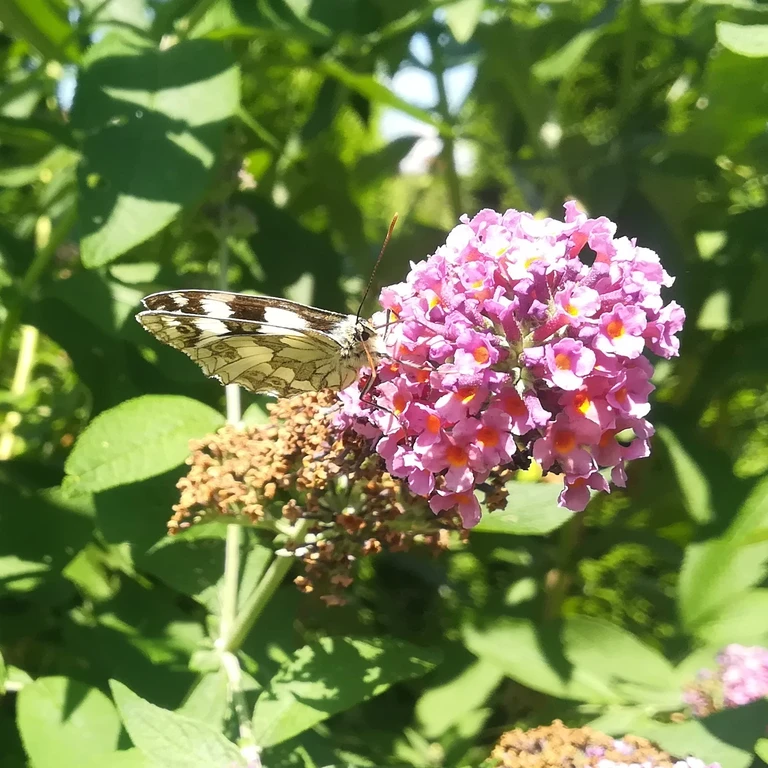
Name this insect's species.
Melanargia galathea
